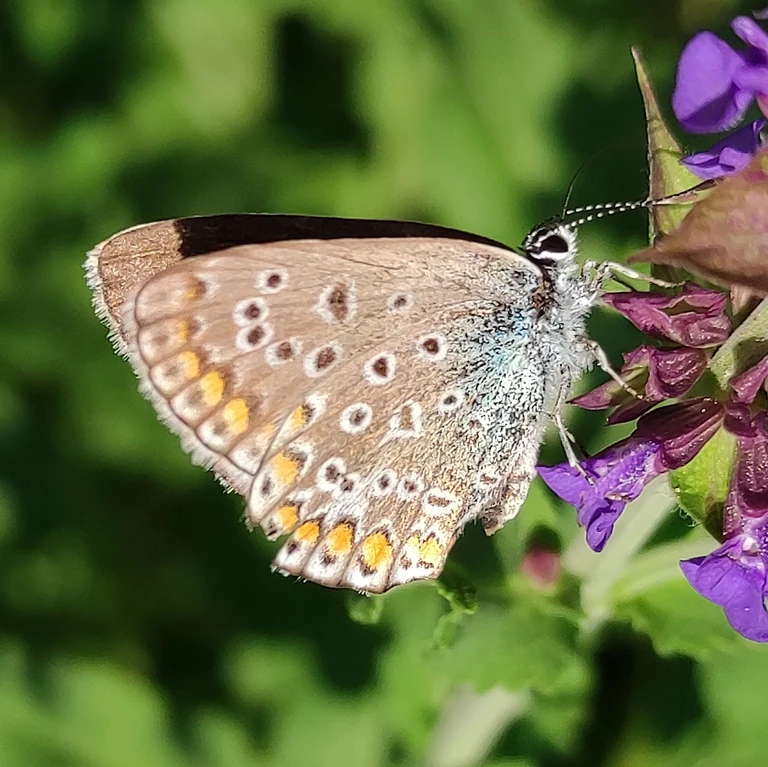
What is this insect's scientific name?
Polyommatus icarus
